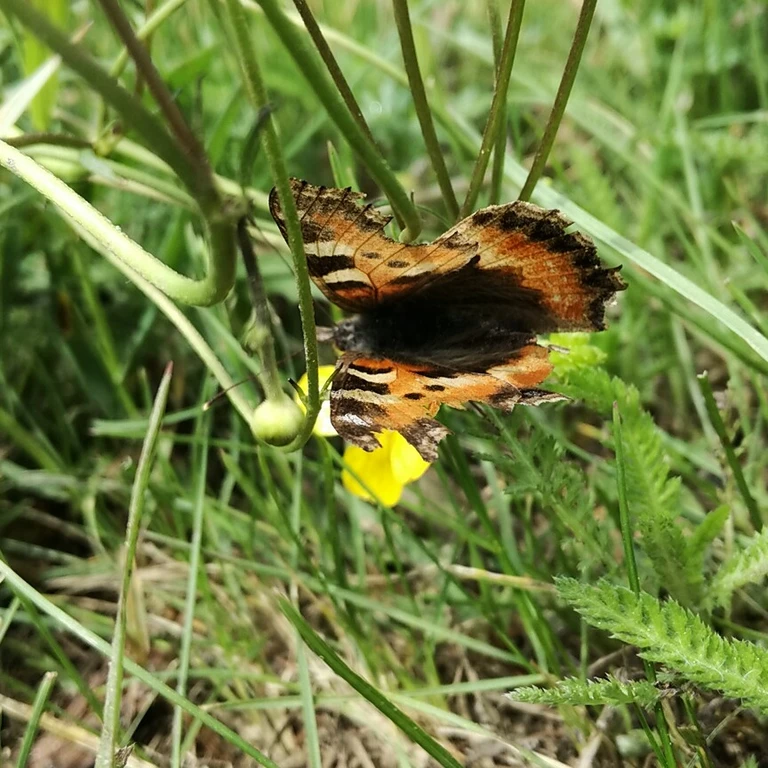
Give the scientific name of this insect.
Aglais urticae
